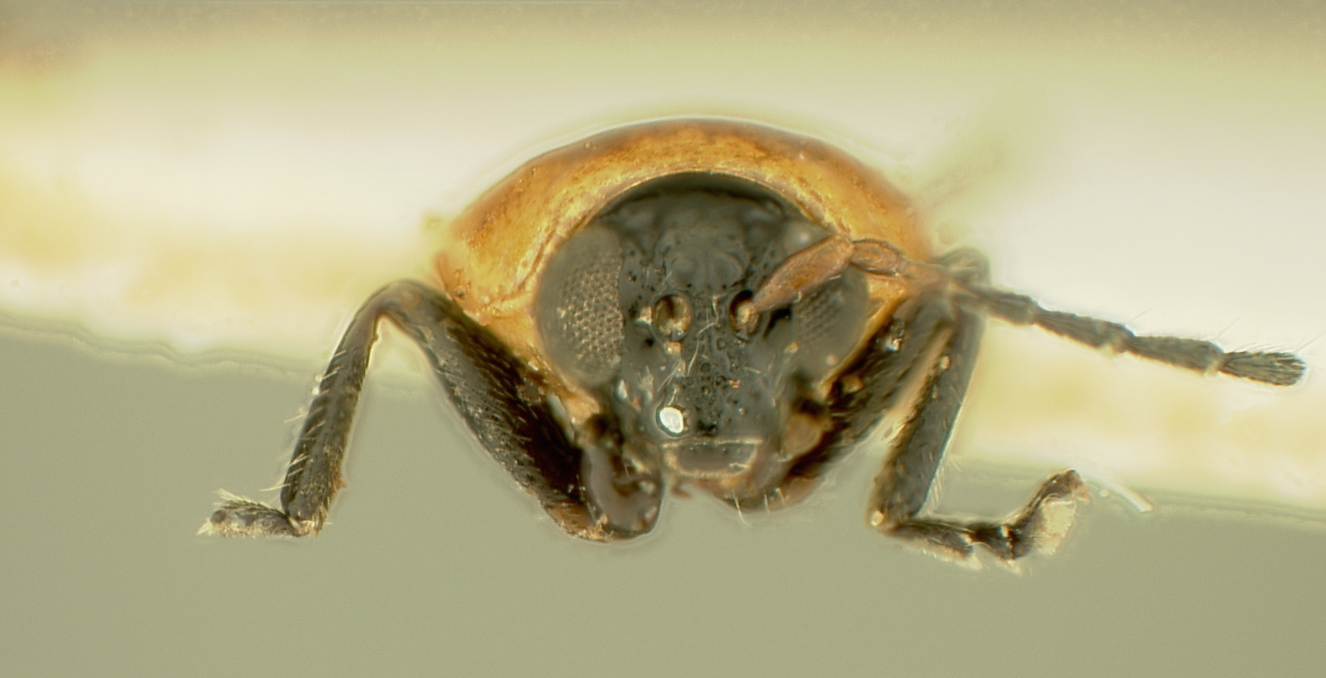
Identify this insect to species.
Parasyphraea llama
